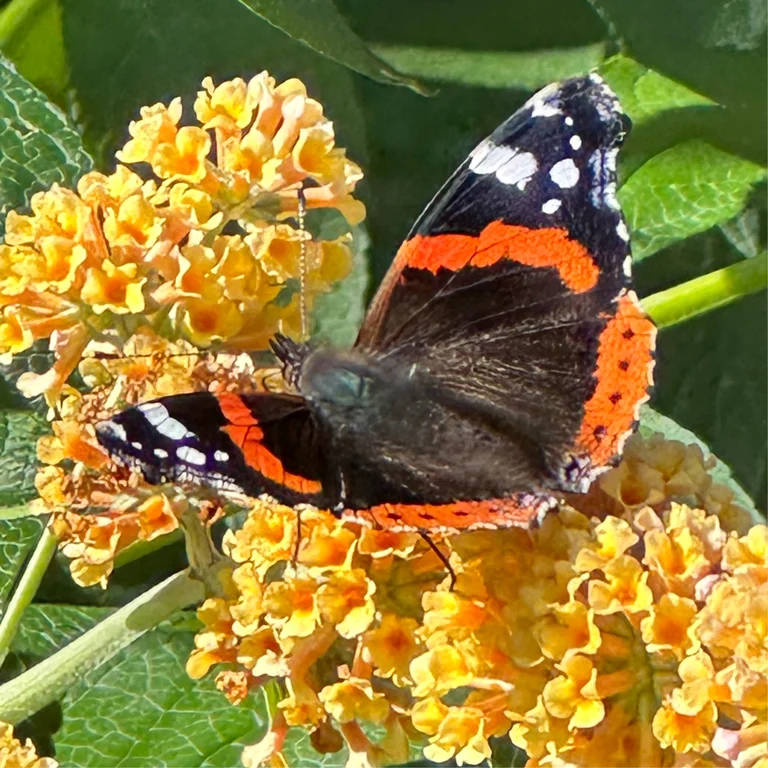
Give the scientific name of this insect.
Vanessa atalanta
